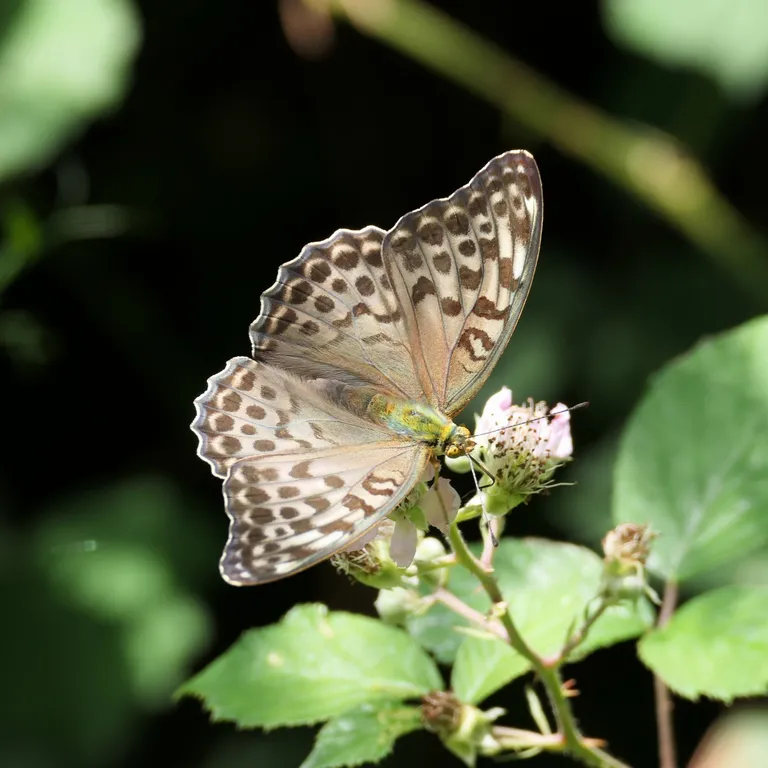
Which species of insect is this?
Argynnis paphia
